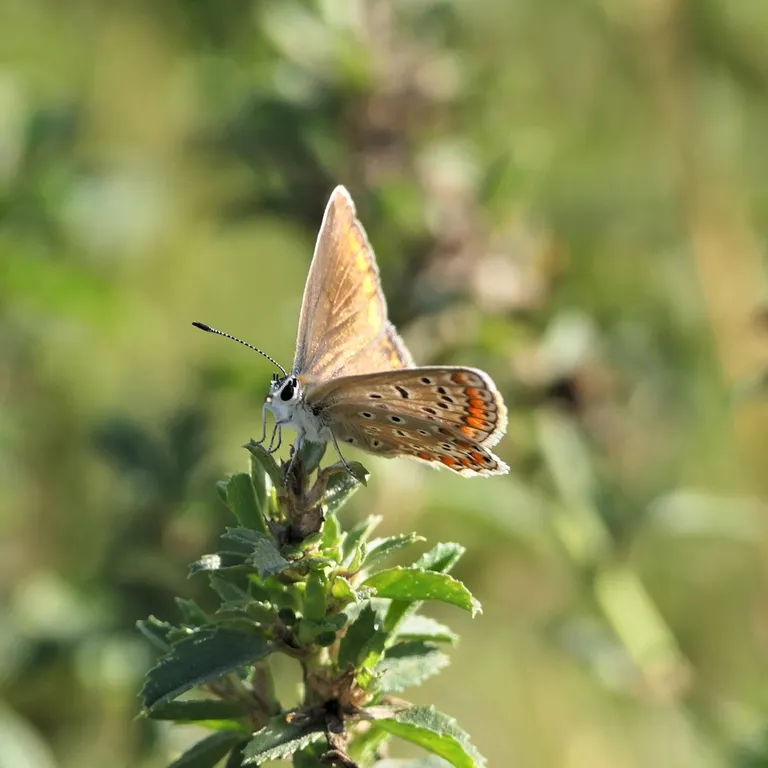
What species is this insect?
Polyommatus icarus
